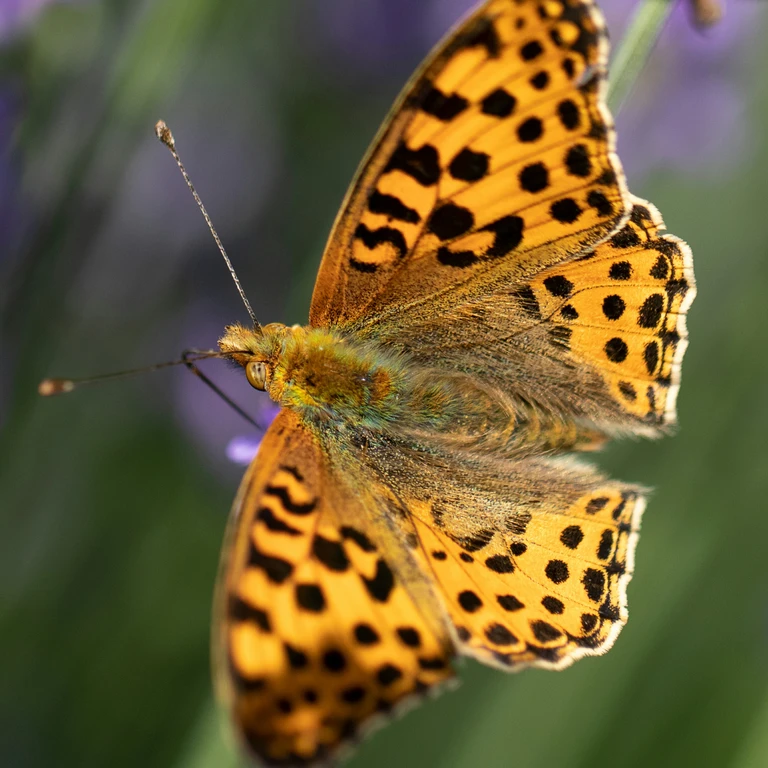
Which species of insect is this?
Issoria lathonia
